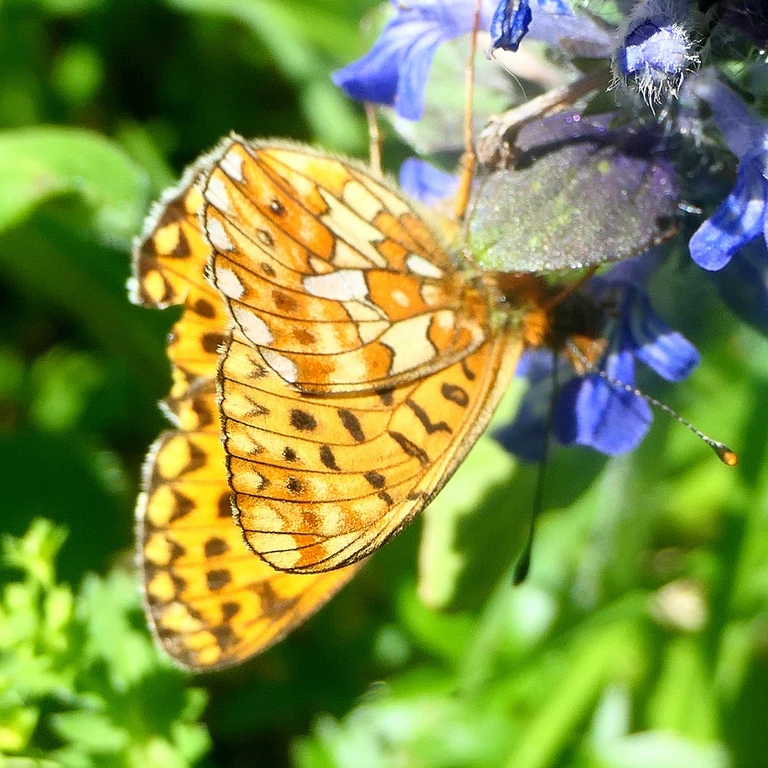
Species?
Boloria euphrosyne (also Clossiana euphrosyne)
